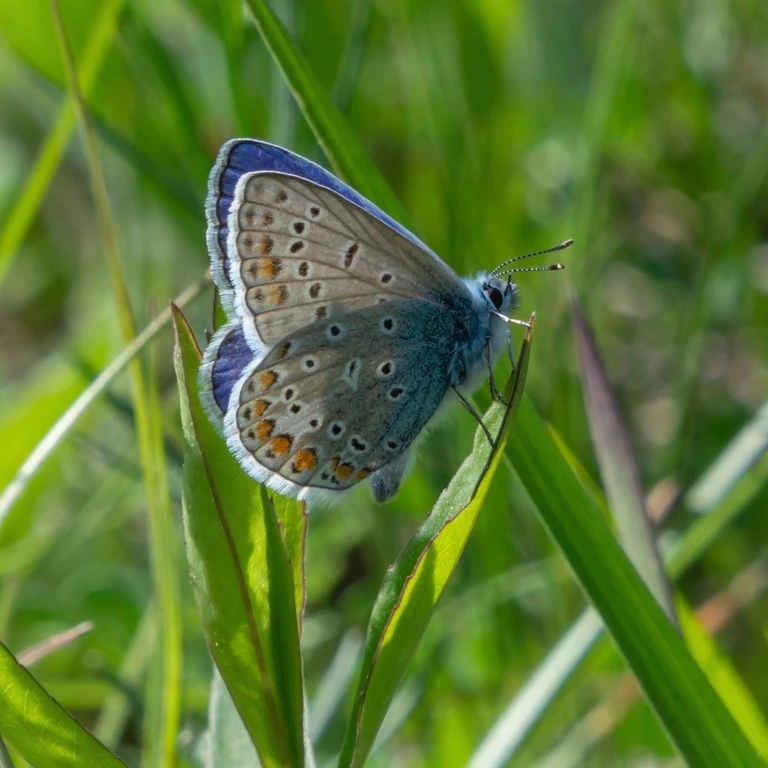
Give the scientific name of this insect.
Polyommatus icarus
